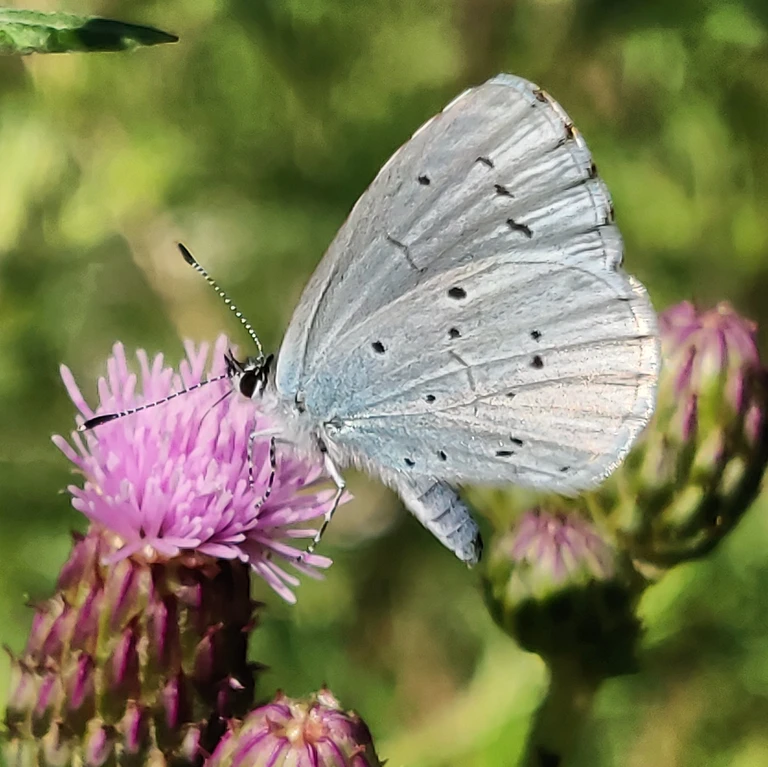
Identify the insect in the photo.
Celastrina argiolus
